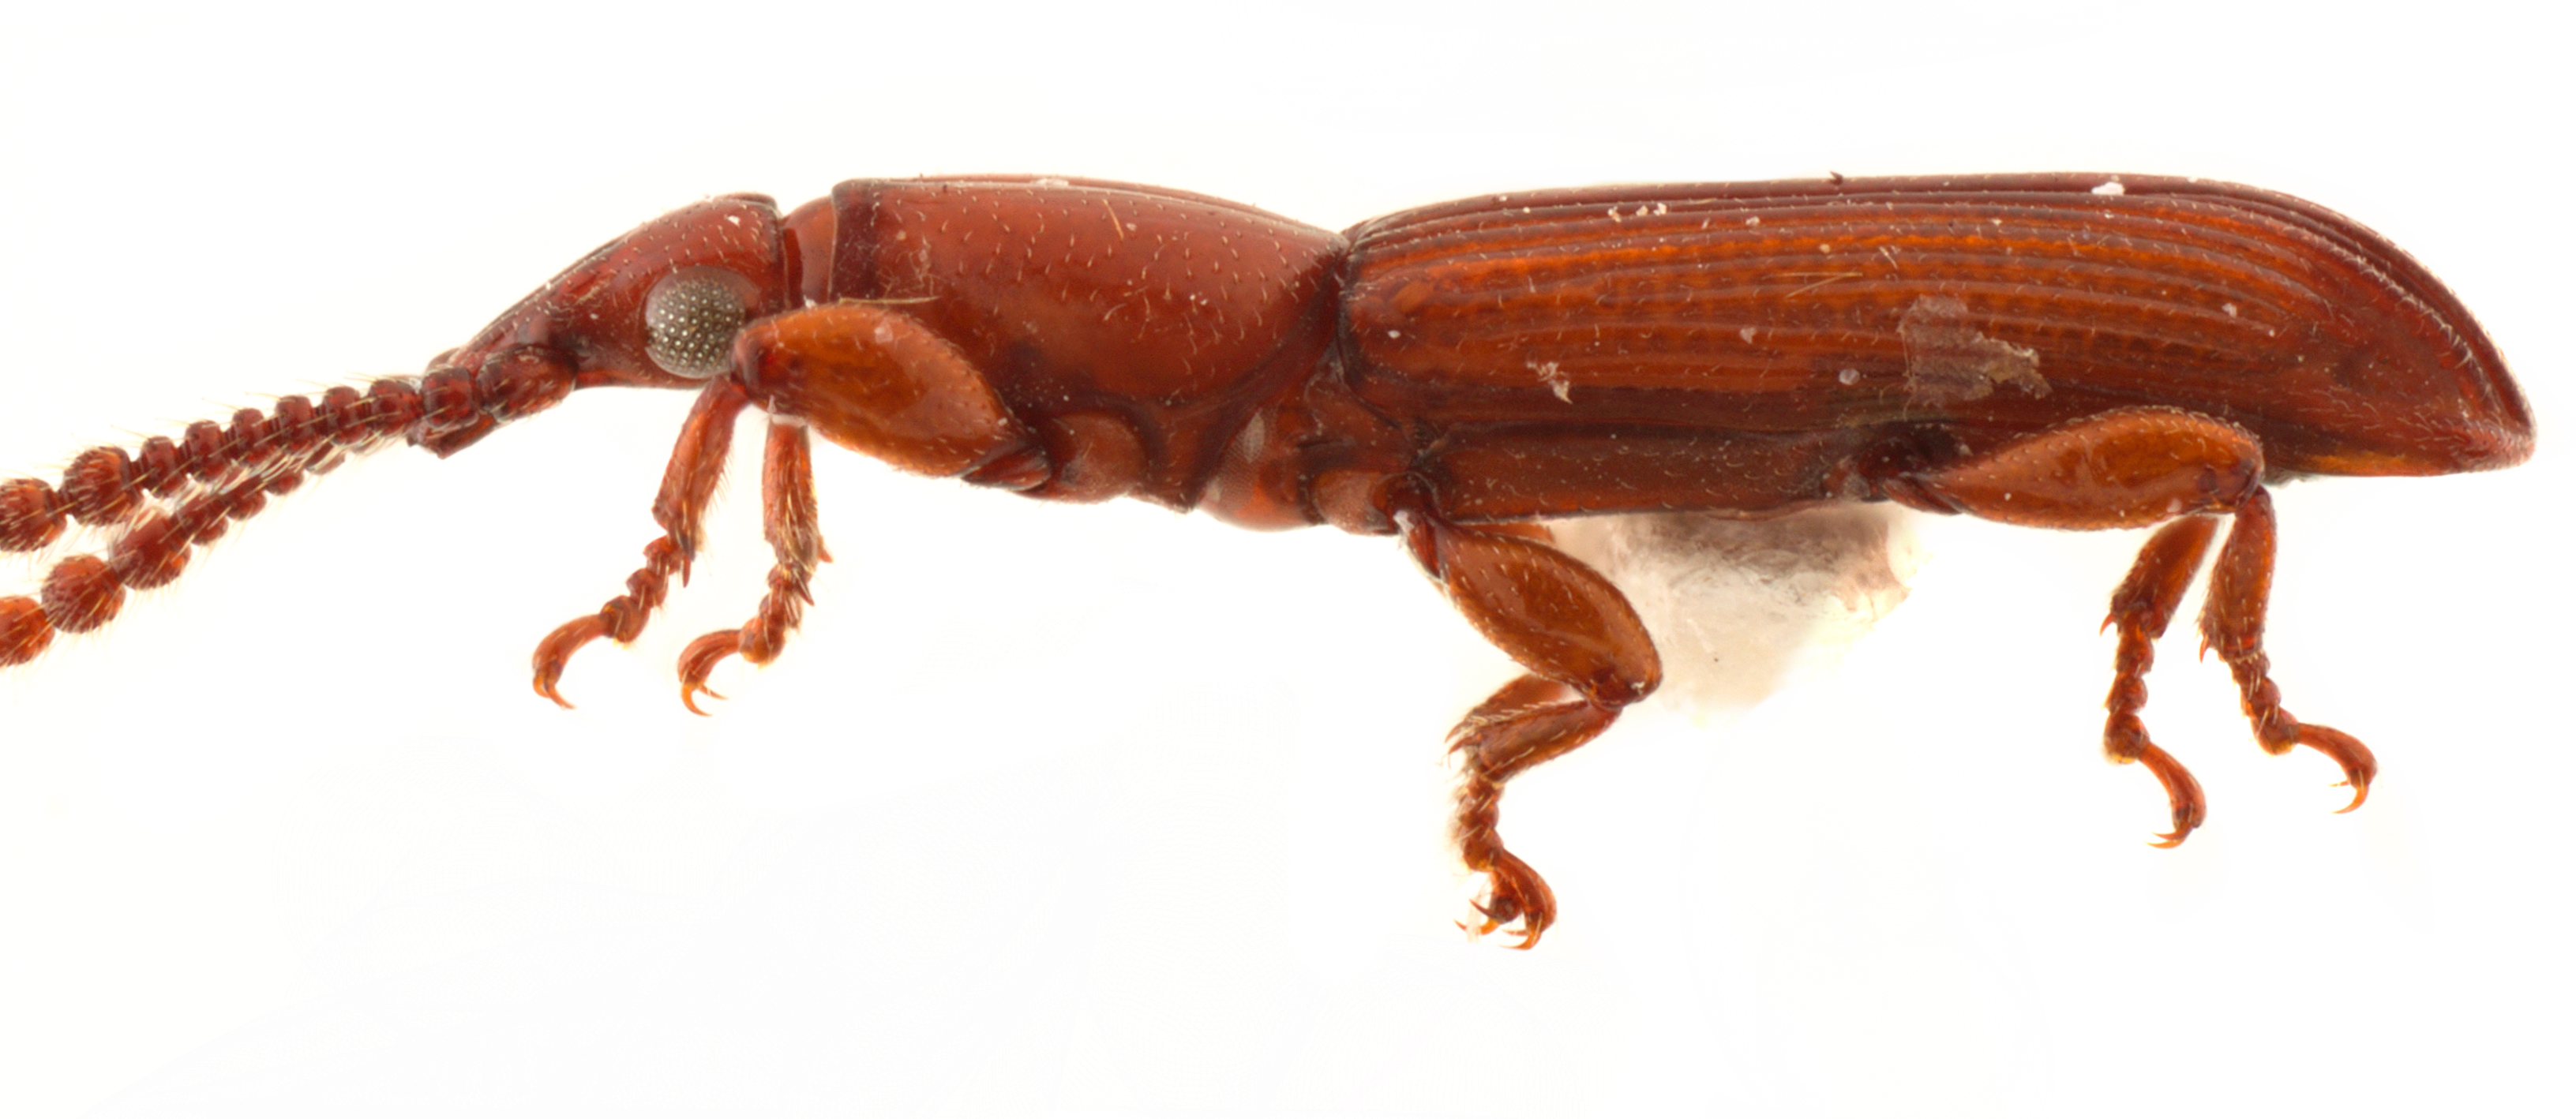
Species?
Microtrachelizus aethiopicus
